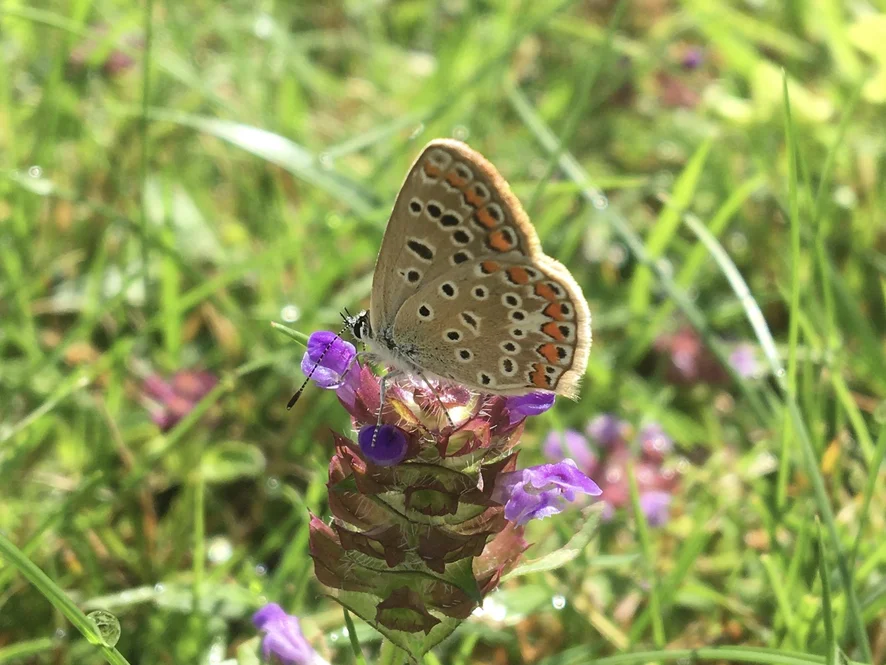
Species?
Polyommatus icarus
